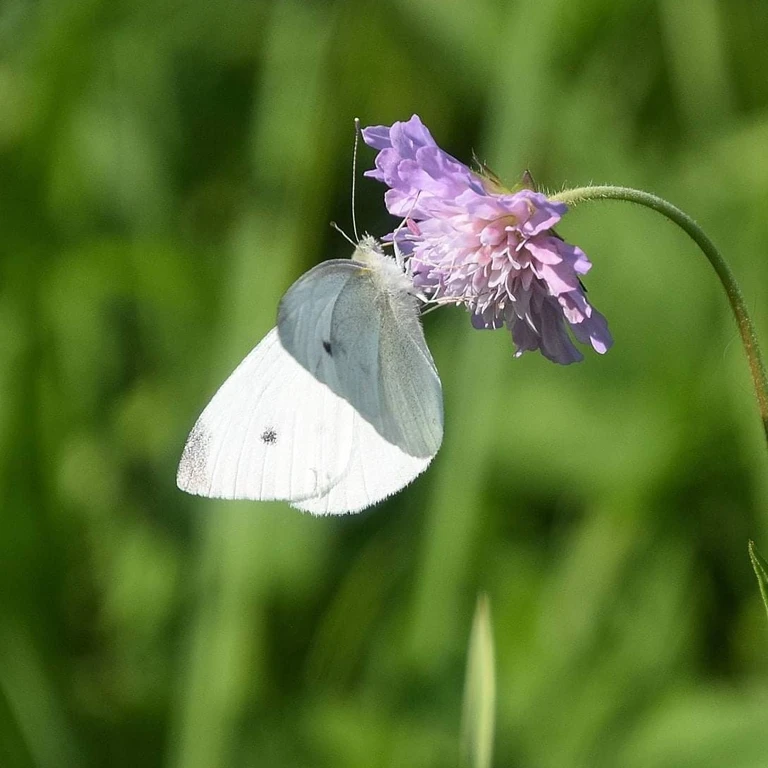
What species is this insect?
Pieris rapae
